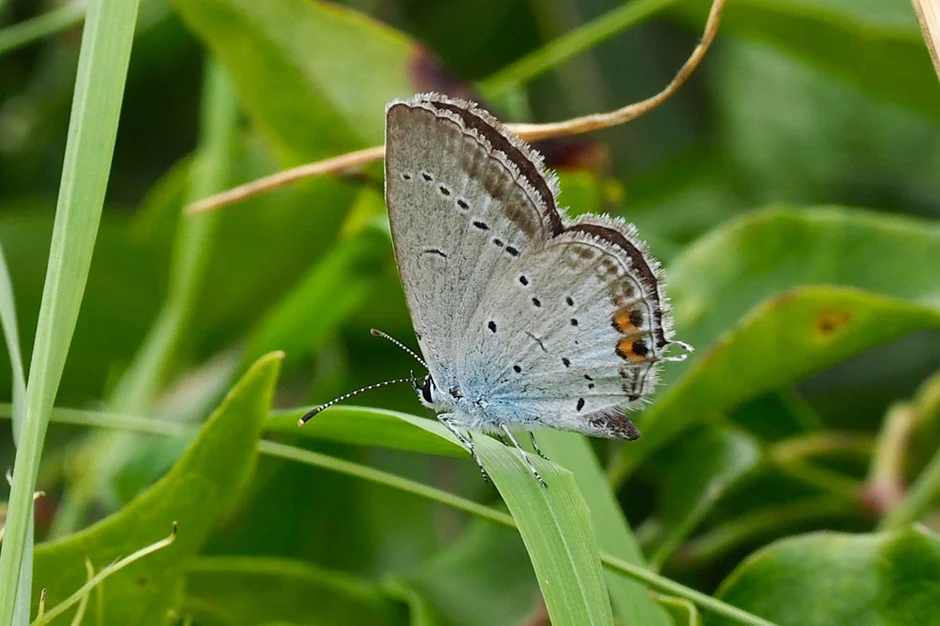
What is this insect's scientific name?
Cupido argiades (also Elkalyce argiades)
